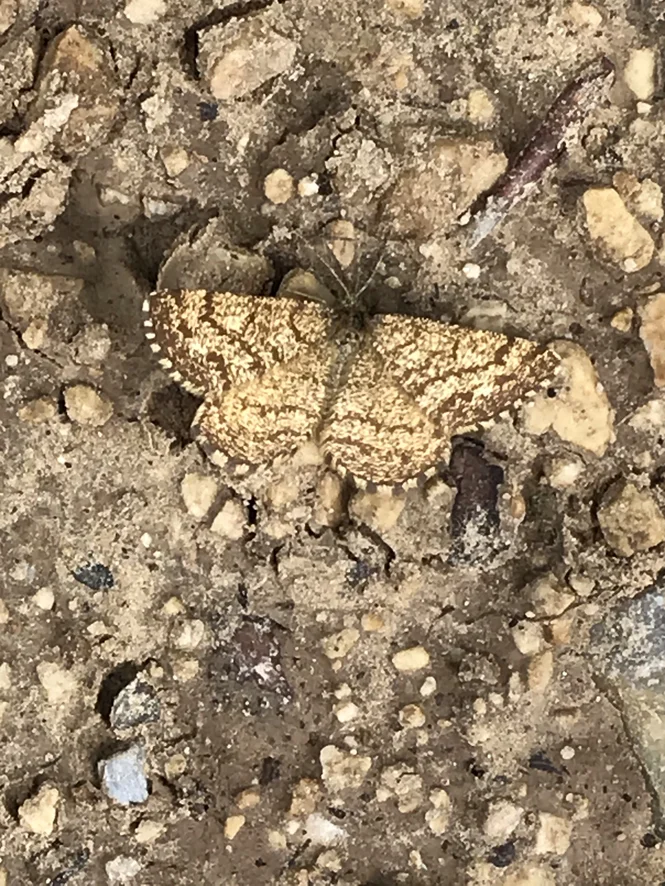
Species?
Ematurga atomaria
